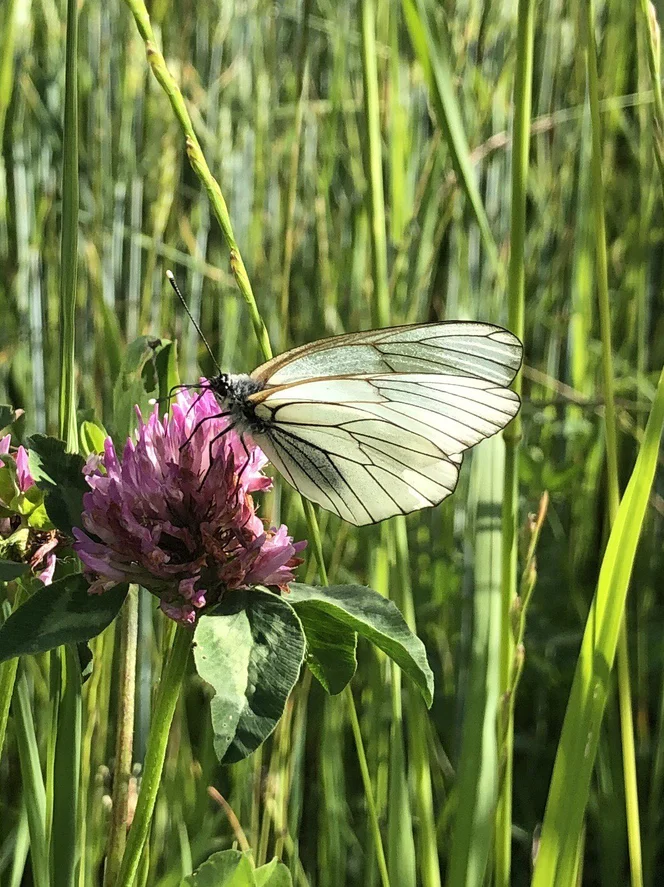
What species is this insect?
Aporia crataegi
